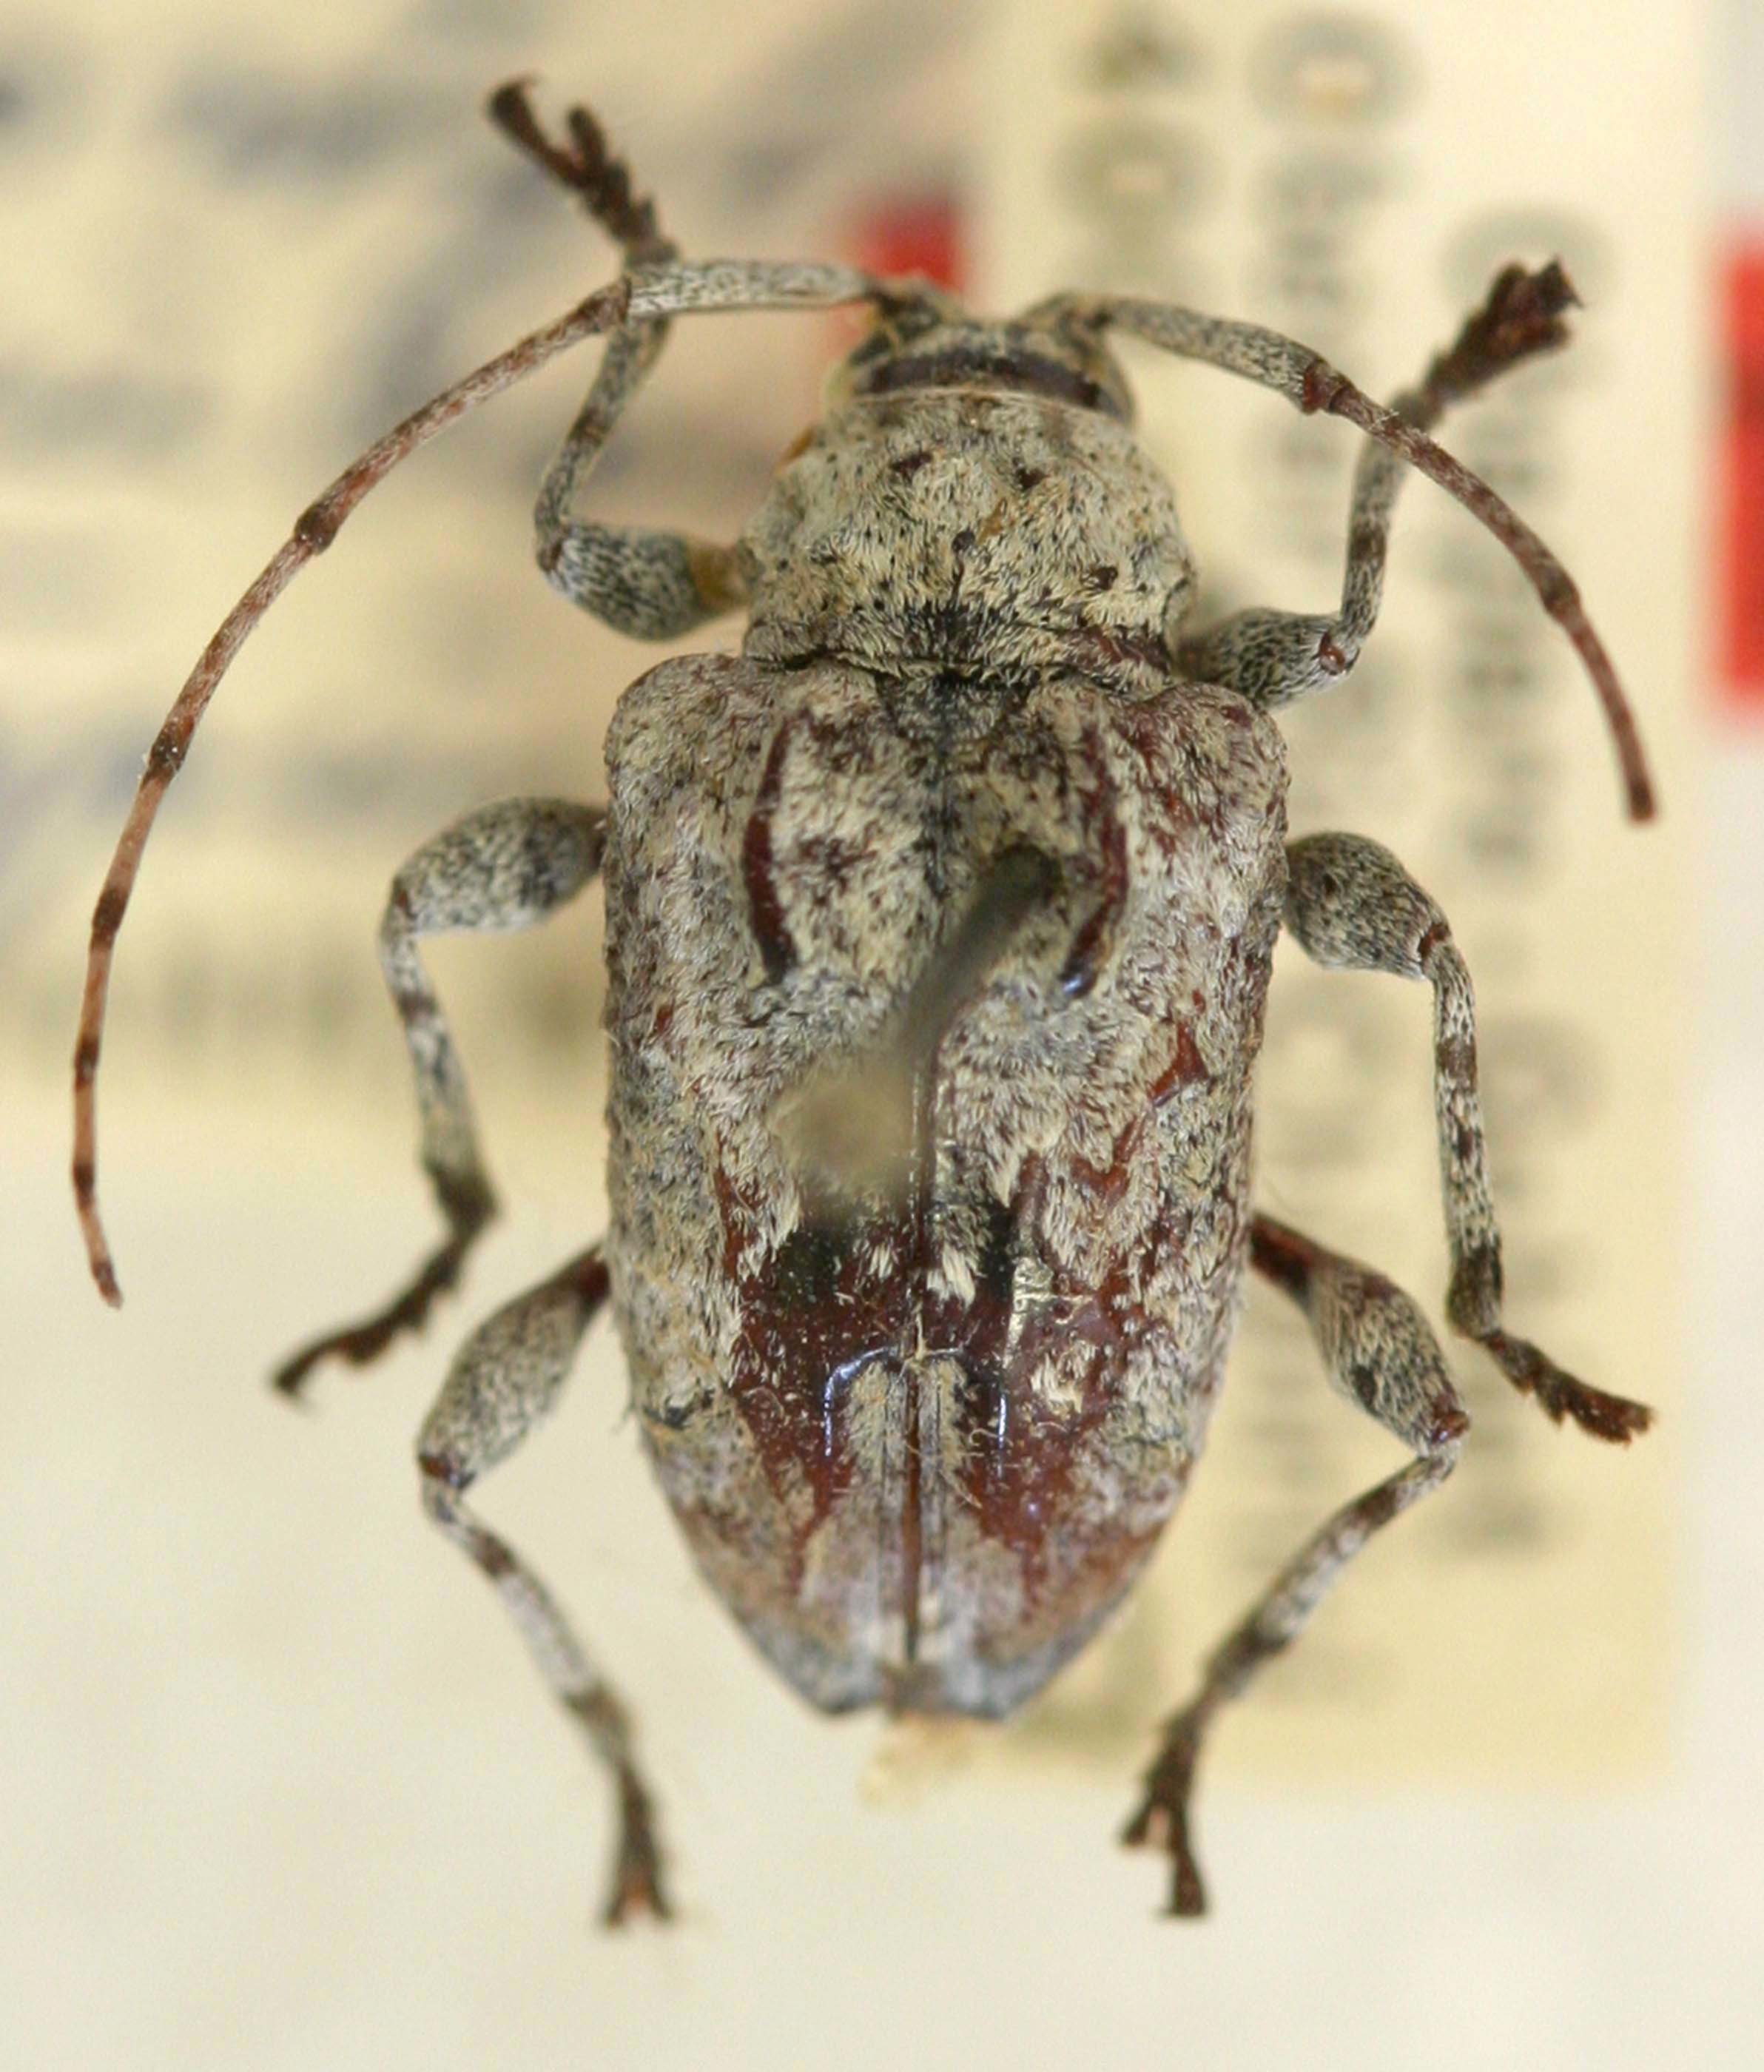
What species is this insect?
Erphaea pumicosa (also Leptostylus saxuosus)
